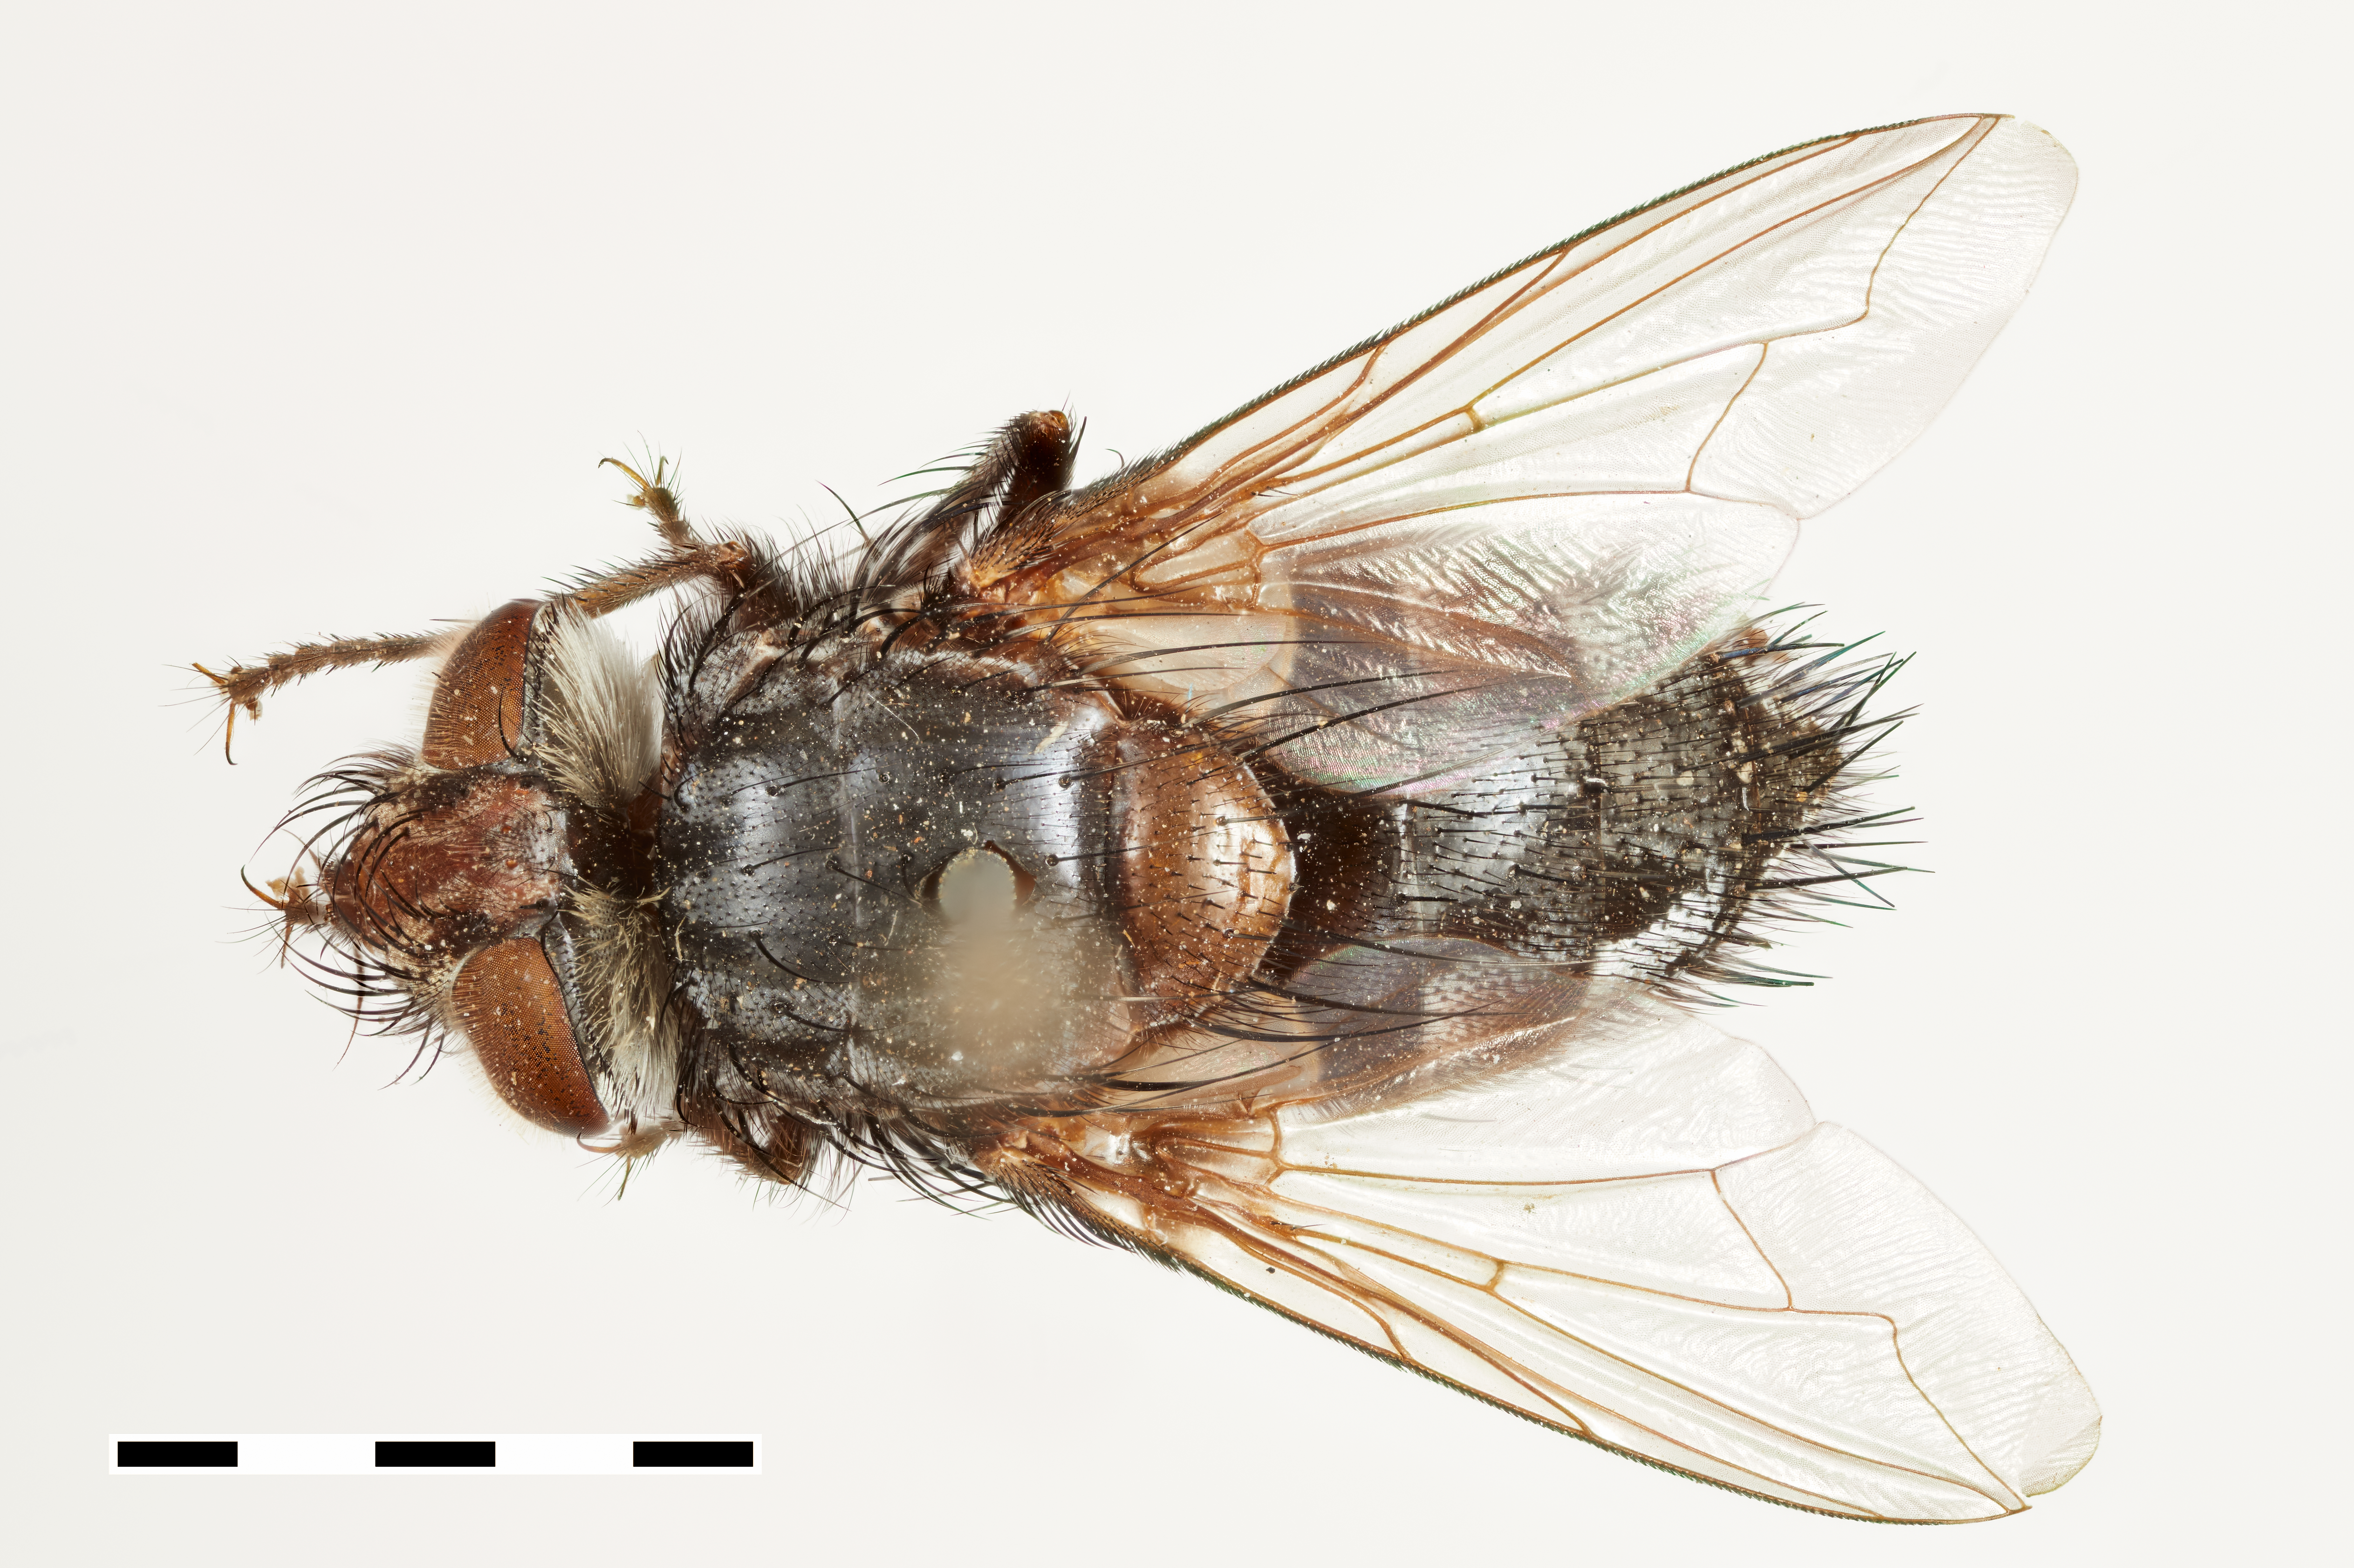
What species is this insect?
Gaediopsis setosa
